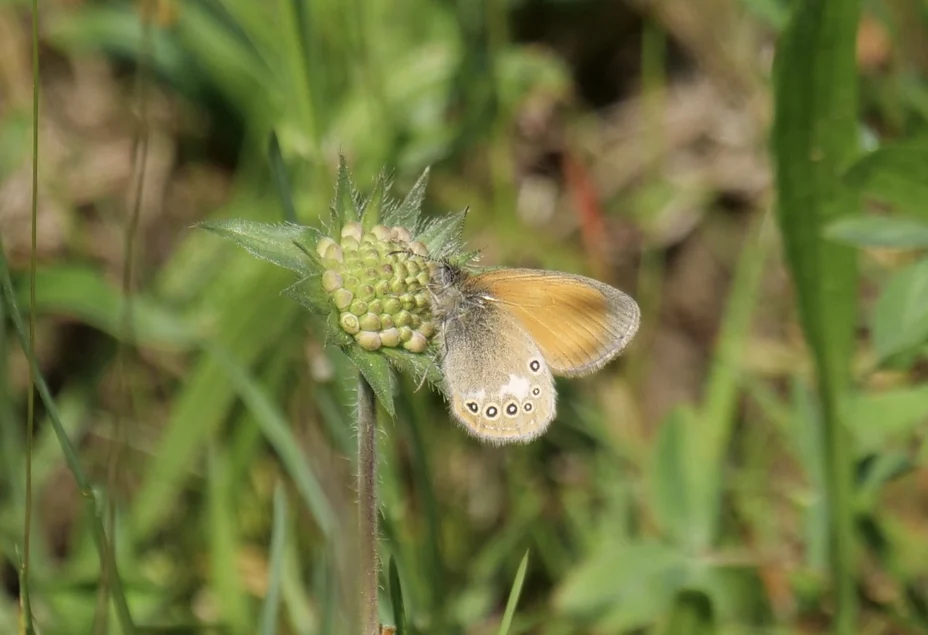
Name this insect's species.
Coenonympha glycerion (also Coenonympha iphis)
